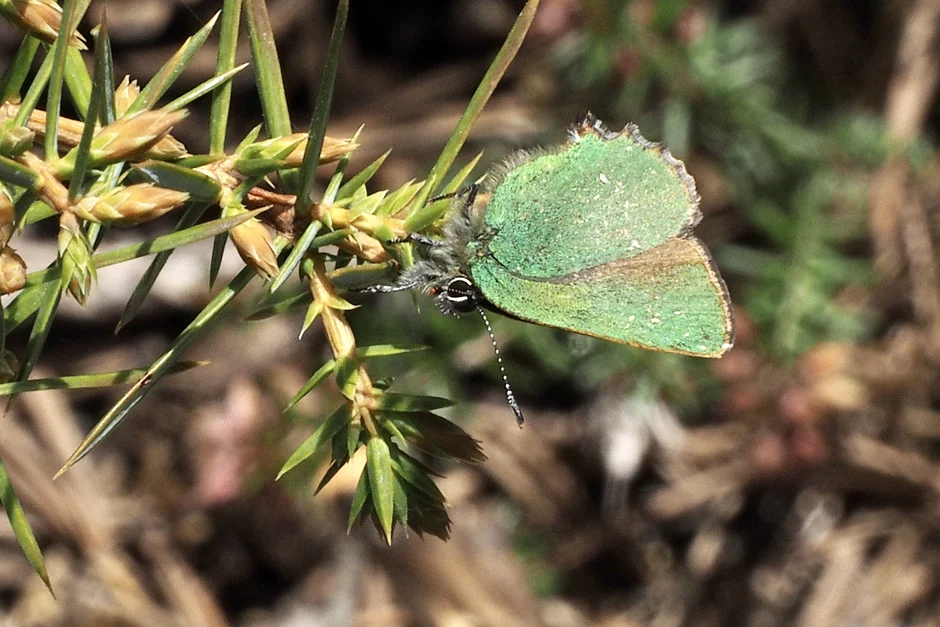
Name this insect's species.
Callophrys rubi
